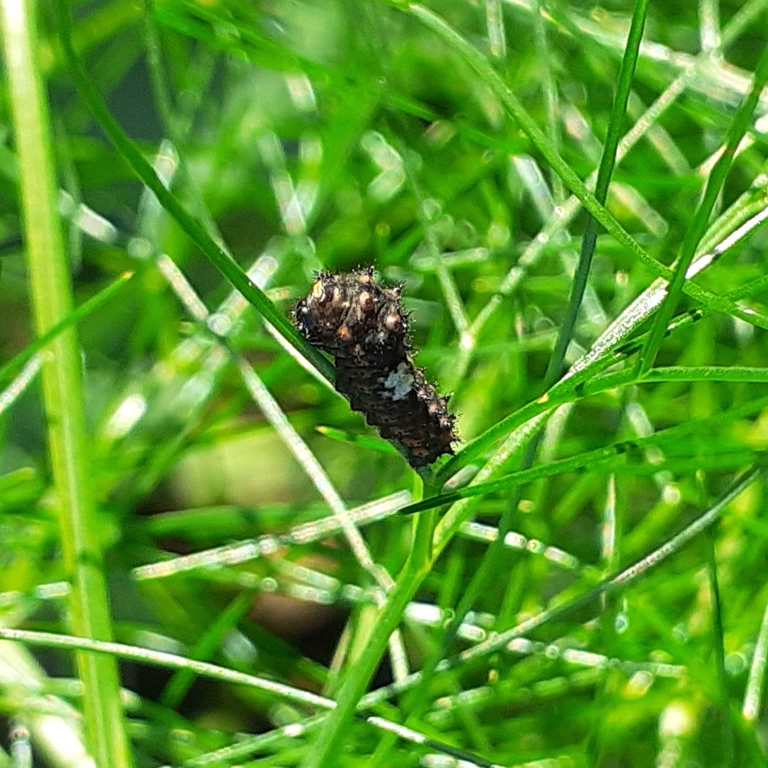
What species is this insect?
Papilio machaon
